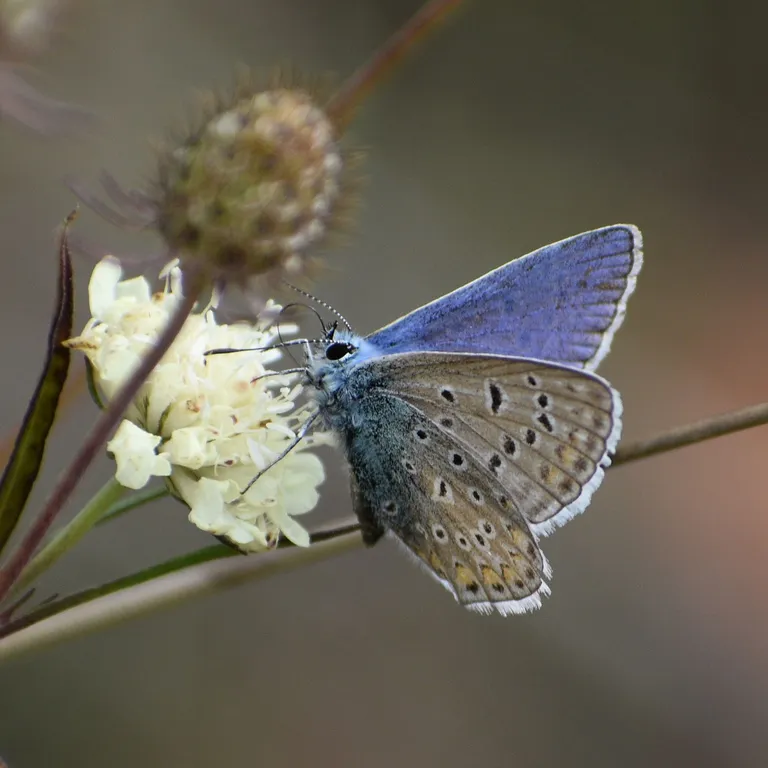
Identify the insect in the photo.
Polyommatus icarus
